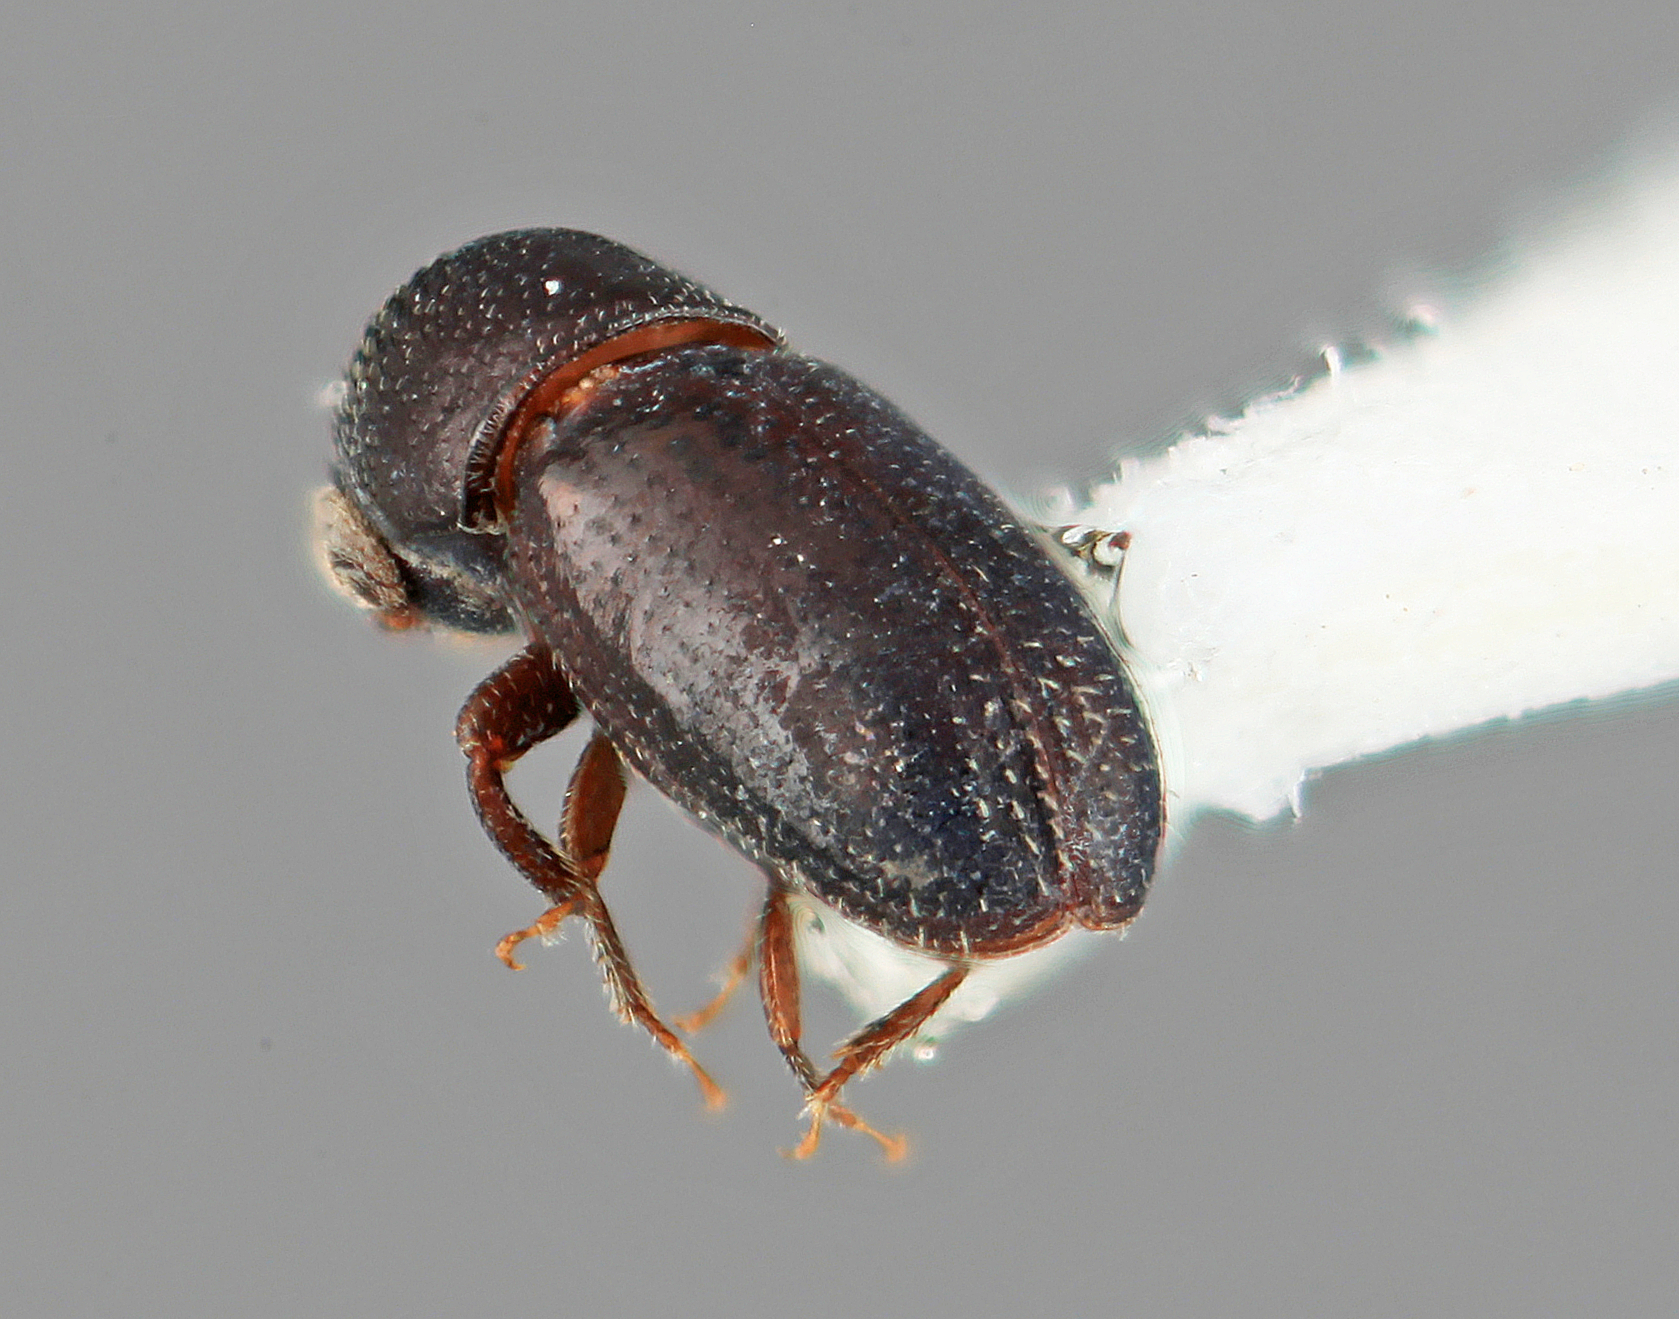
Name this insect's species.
Araptus roupalae
